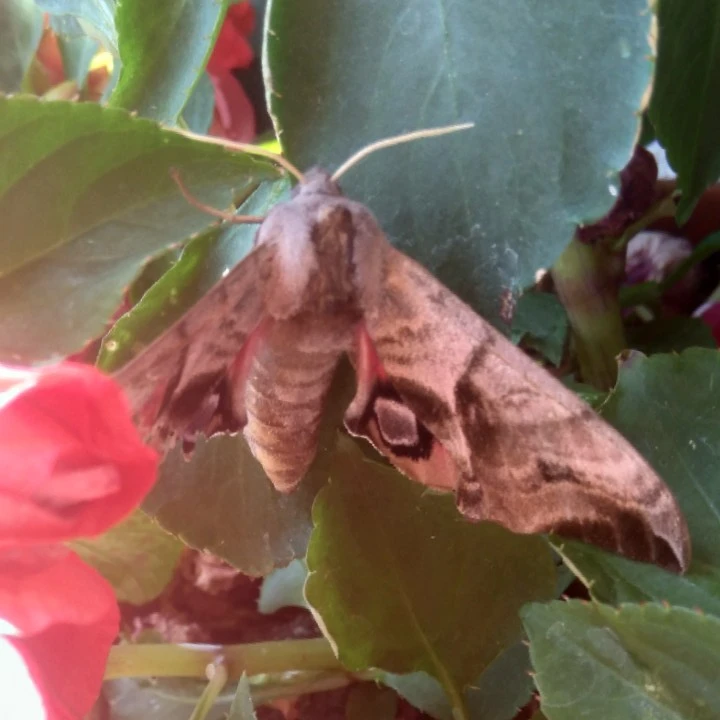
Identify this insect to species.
Smerinthus ocellata
